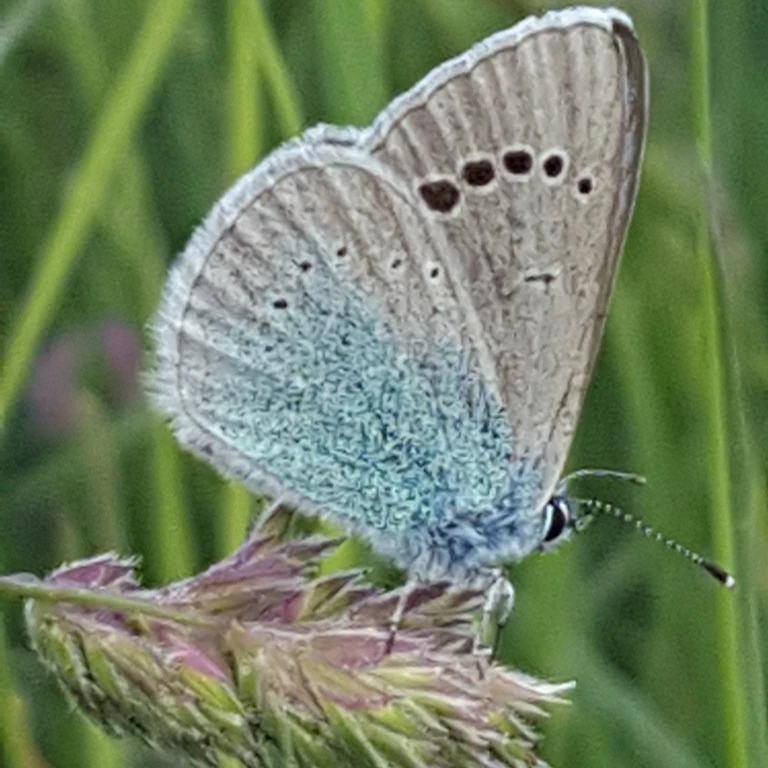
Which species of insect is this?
Glaucopsyche alexis
